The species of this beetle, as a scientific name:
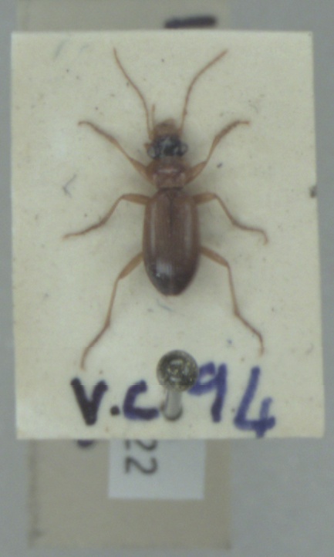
Leistus terminatus
